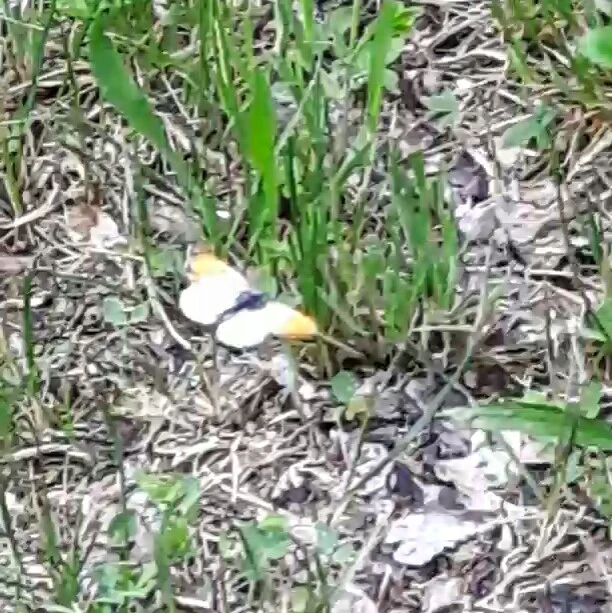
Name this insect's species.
Anthocharis cardamines
